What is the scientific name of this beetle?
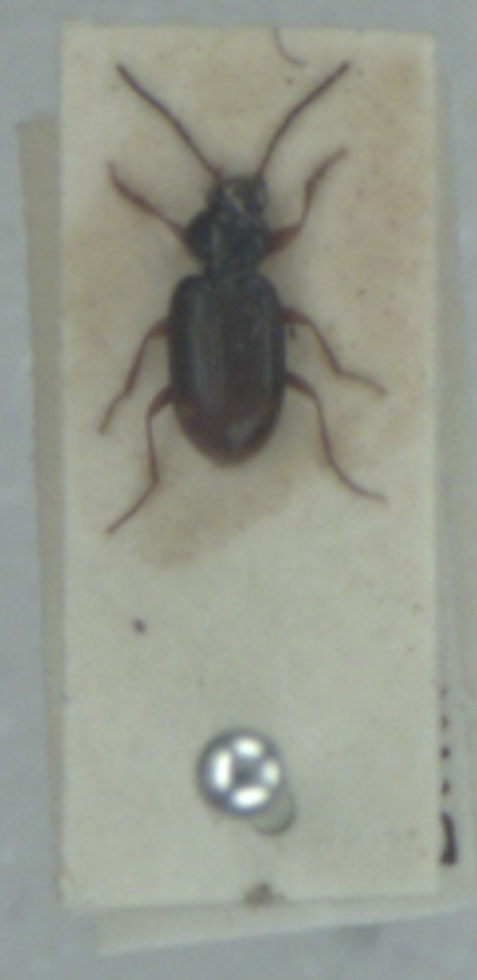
Bembidion biguttatum
